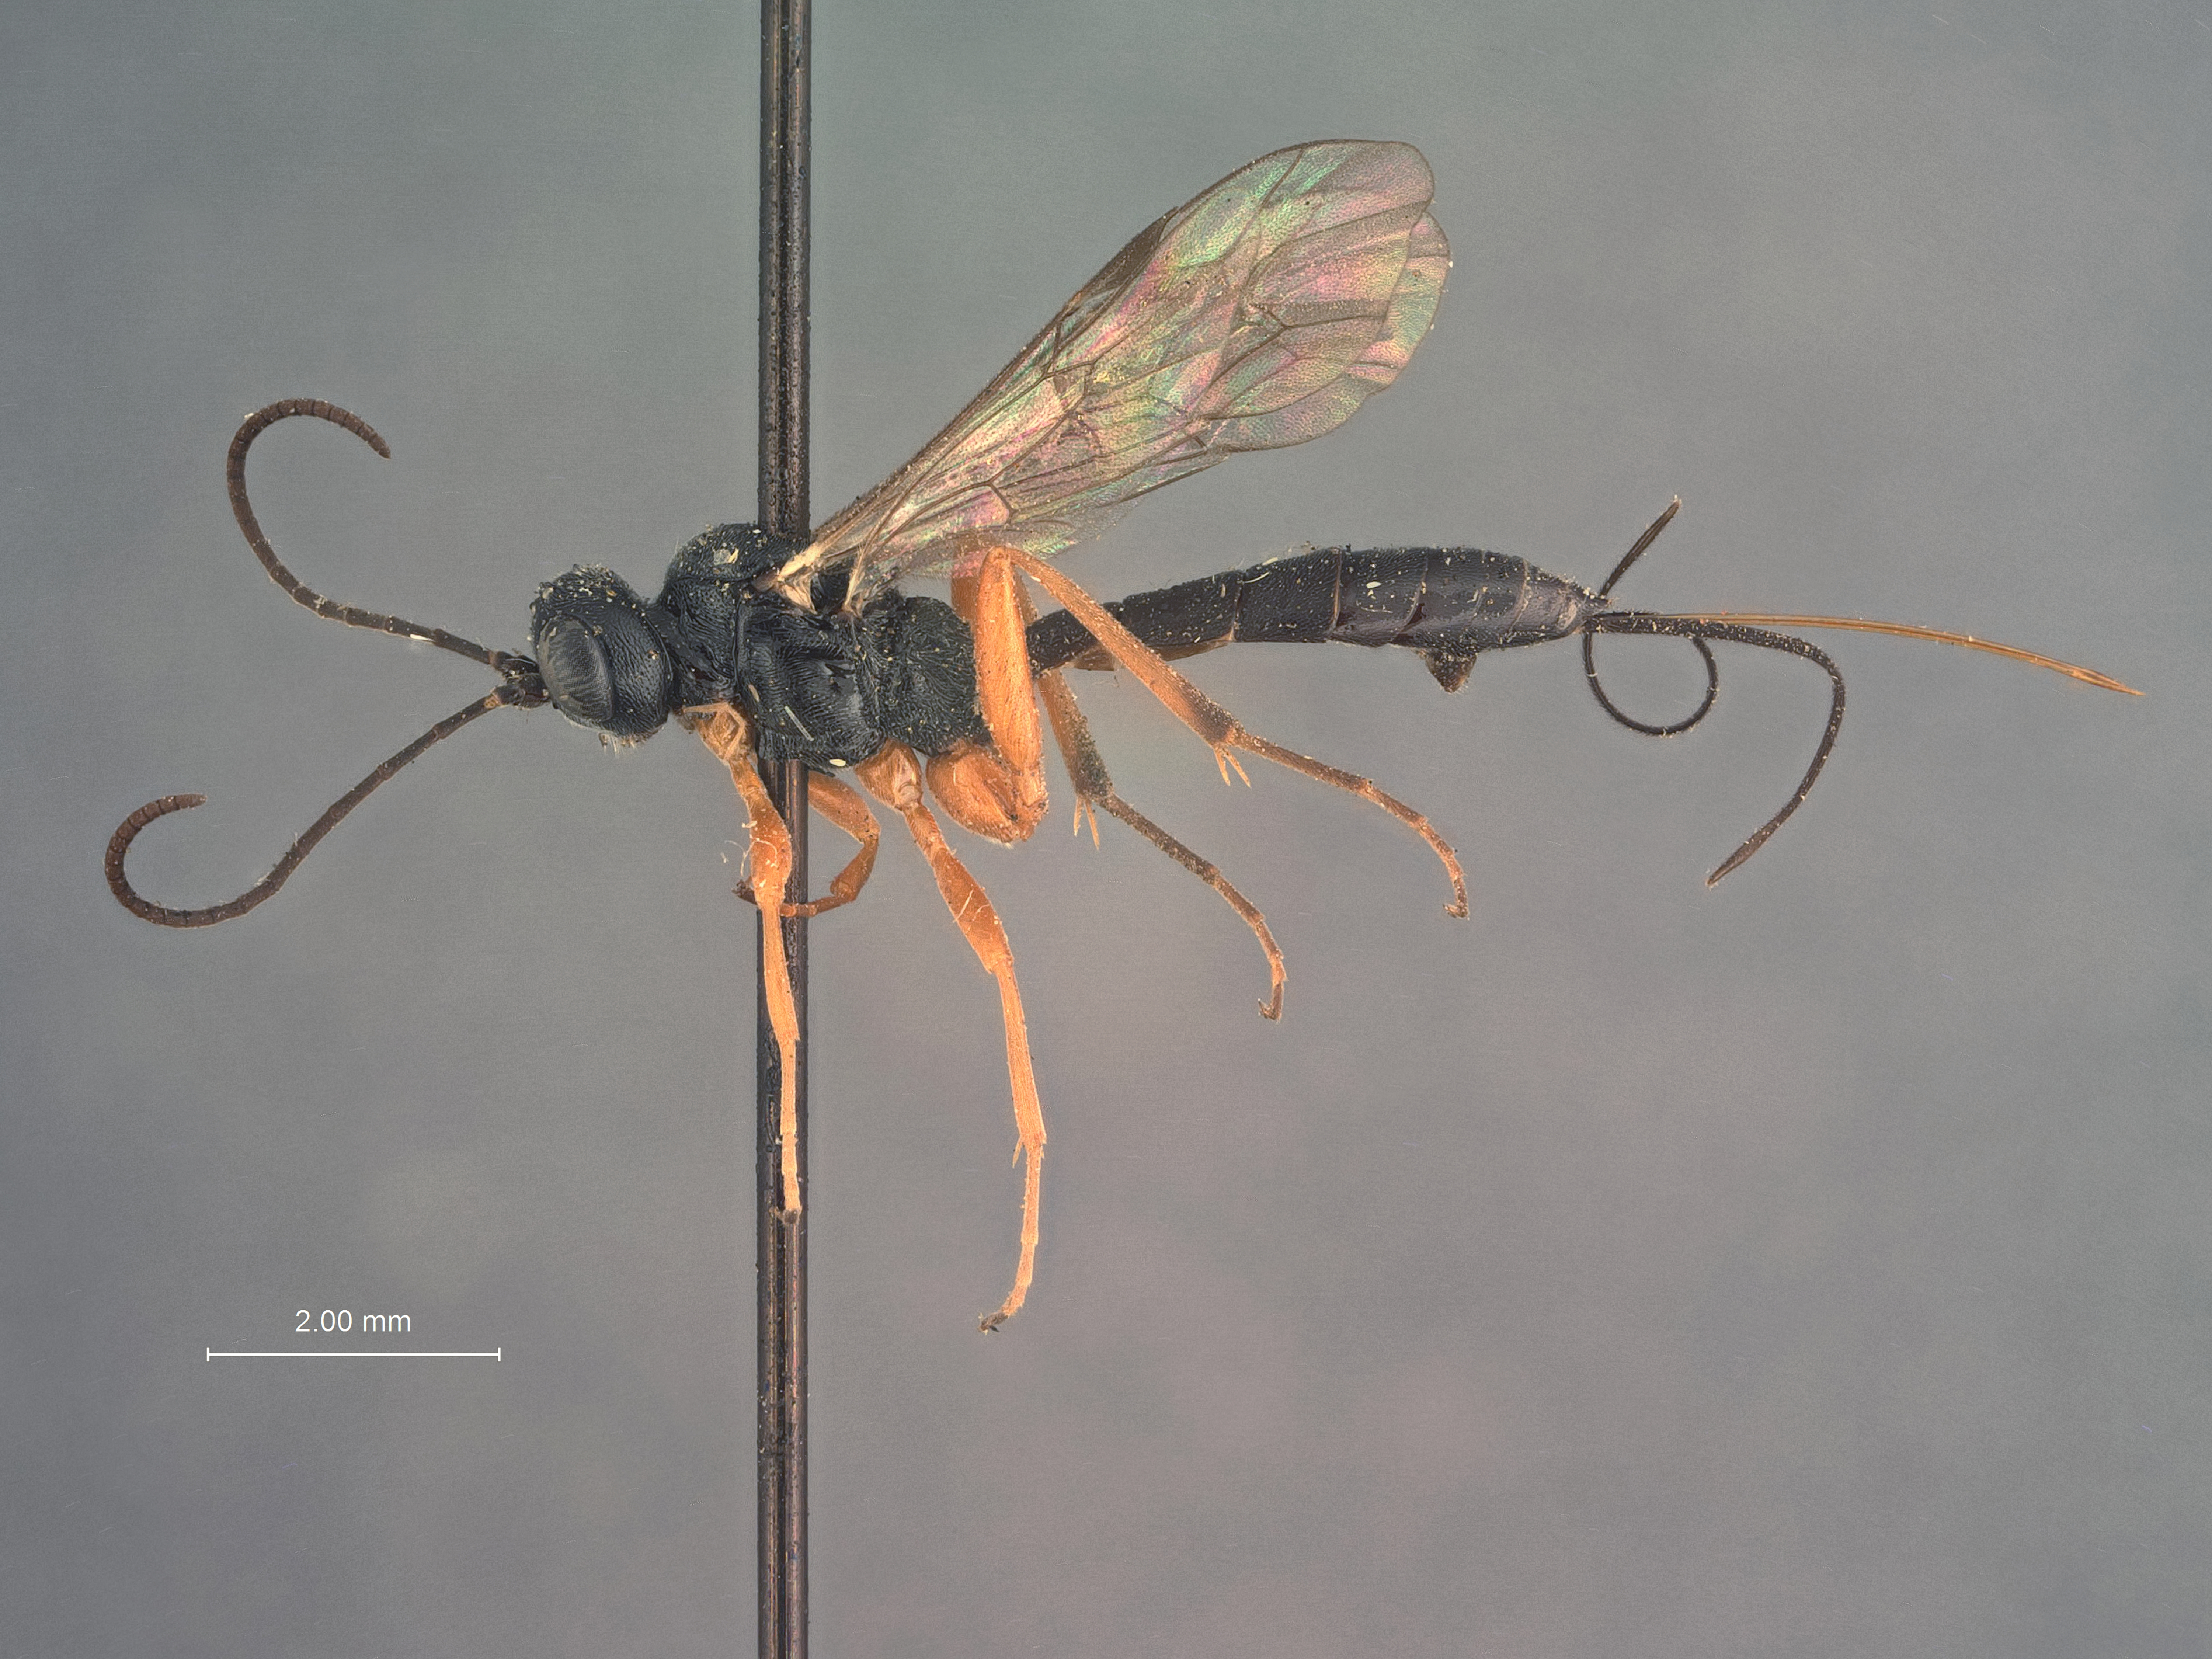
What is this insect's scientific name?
Aenoplex nigrosoma
